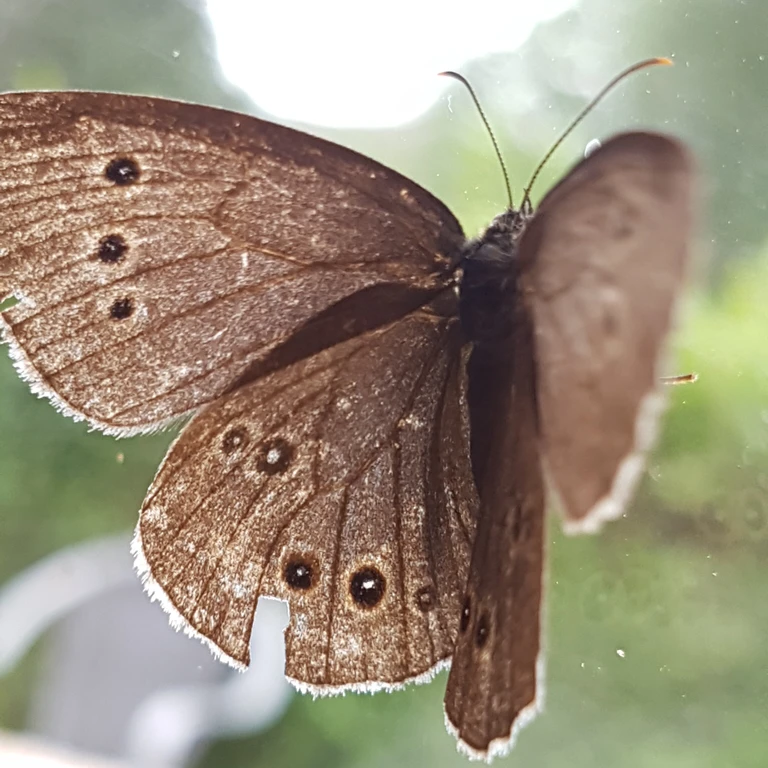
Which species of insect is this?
Aphantopus hyperantus
